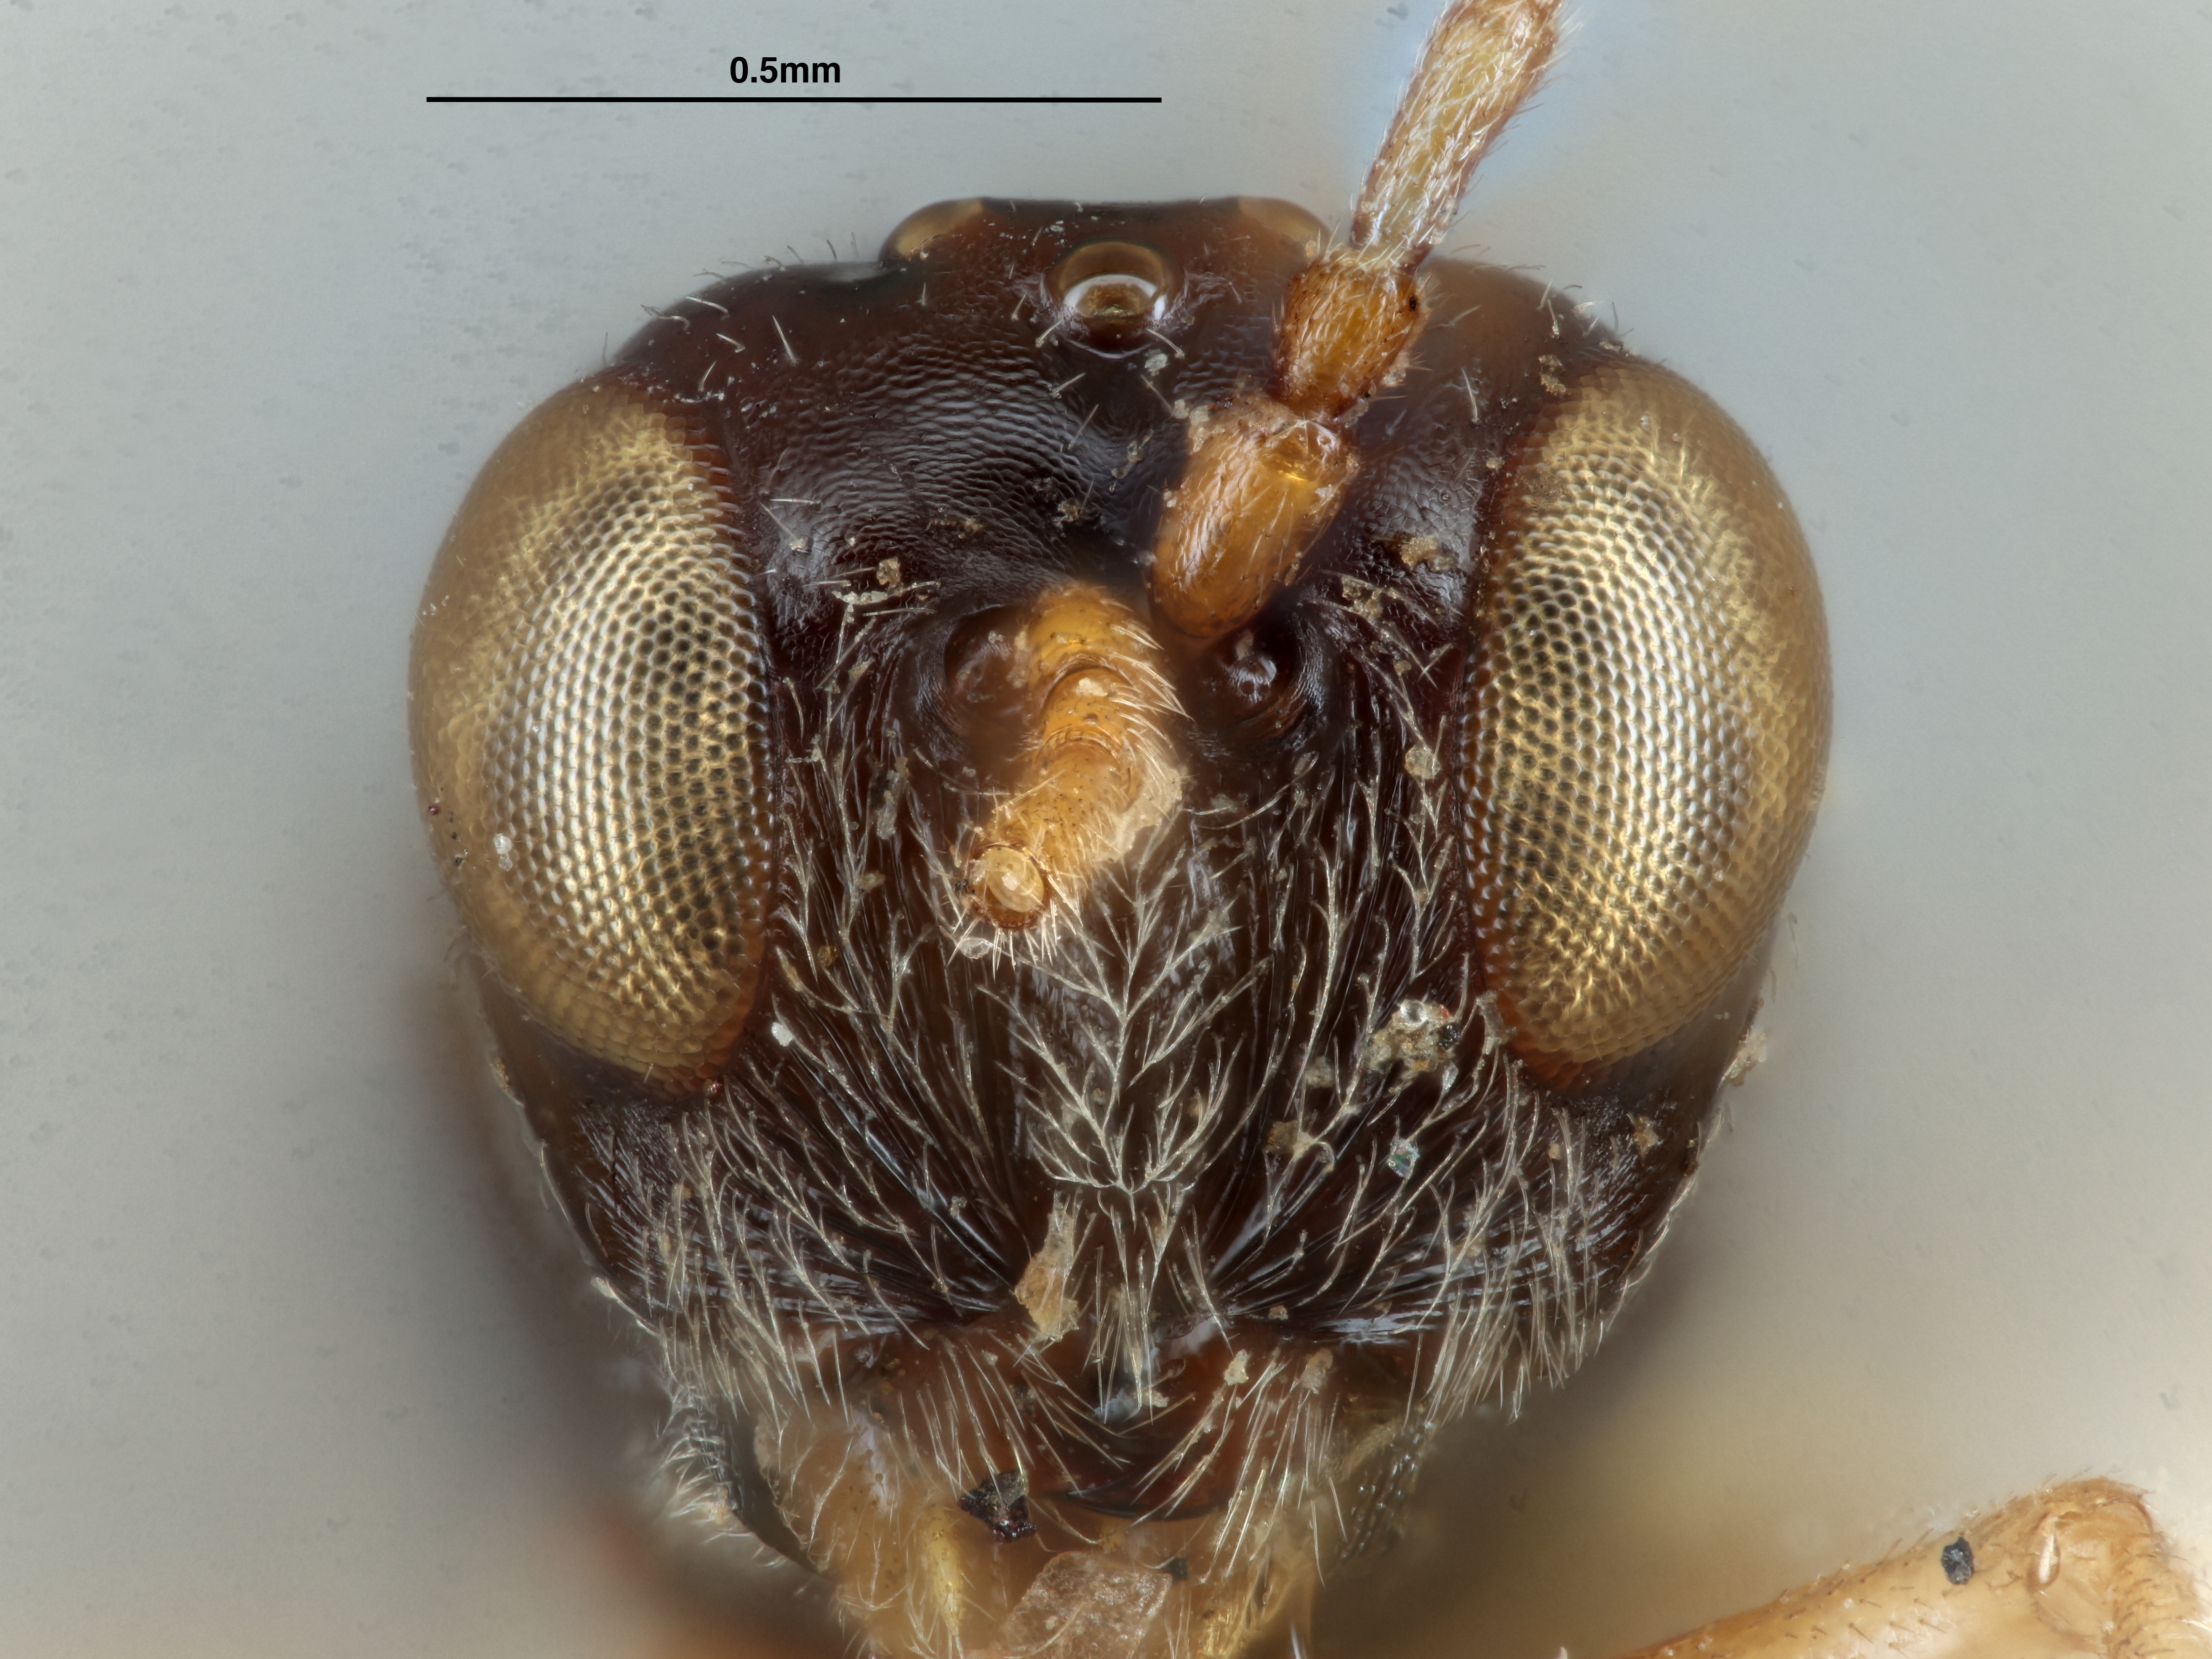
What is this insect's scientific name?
Synophromorpha rubi
